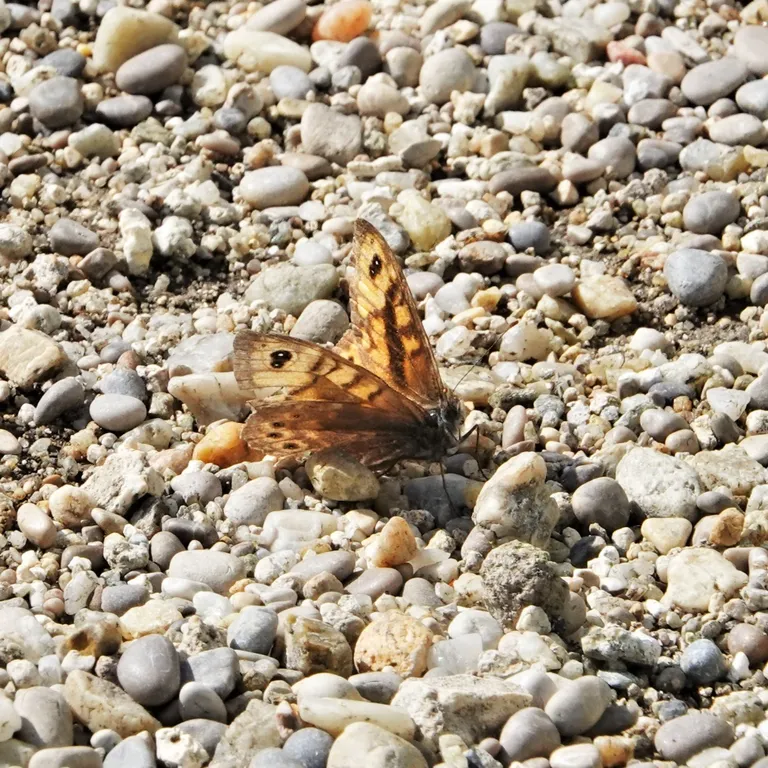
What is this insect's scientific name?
Lasiommata megera (also Pararge megera)
